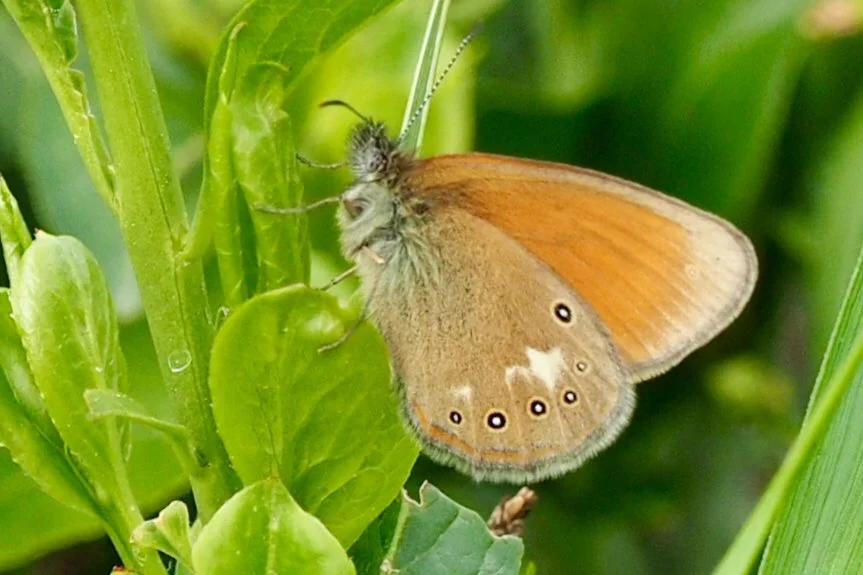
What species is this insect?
Coenonympha glycerion (also Coenonympha iphis)
